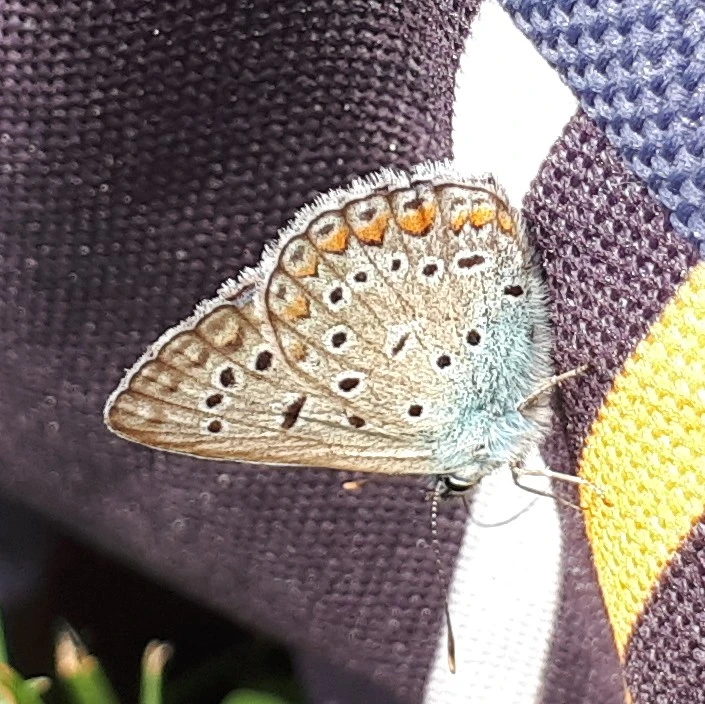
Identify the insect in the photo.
Polyommatus icarus
